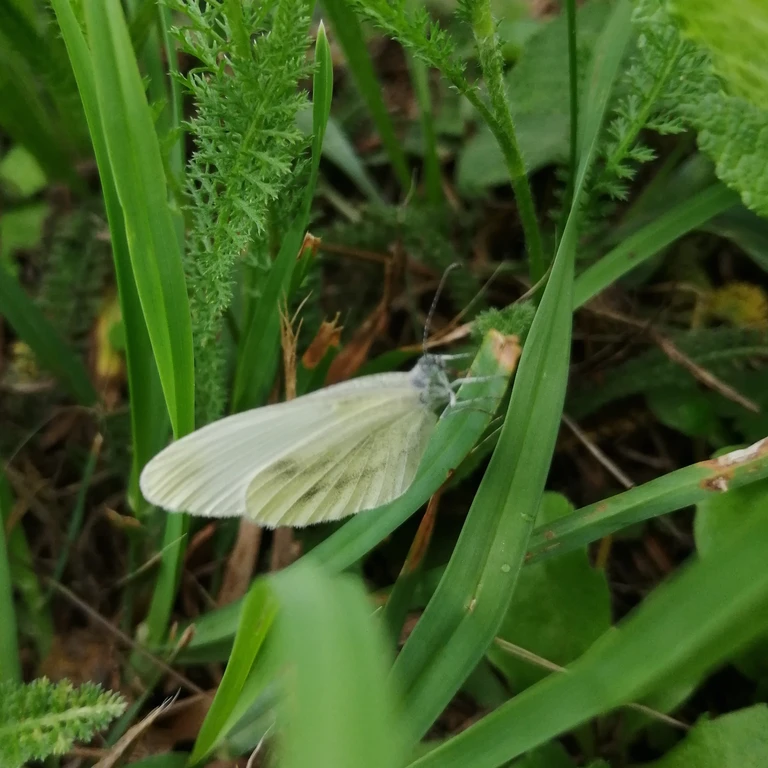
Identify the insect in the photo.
Leptidea sinapis/juvernica
